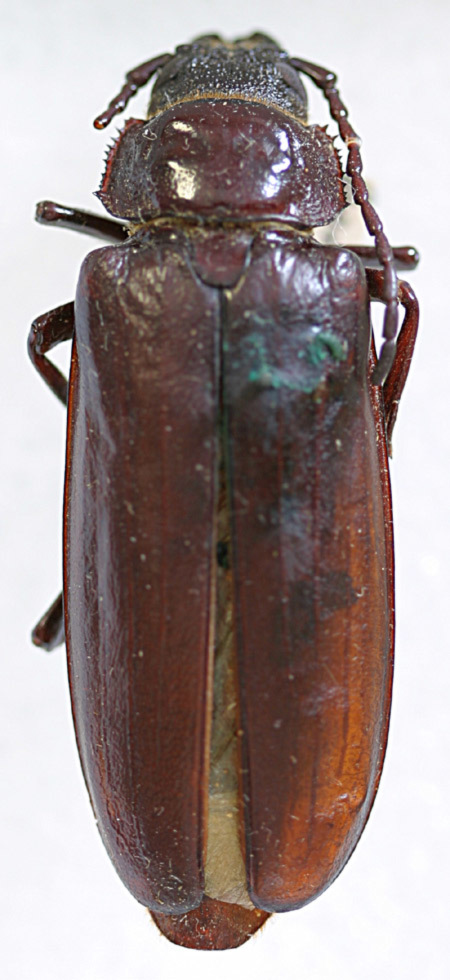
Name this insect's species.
Neomallodon arizonicus (also Archodontes arizonicus)
